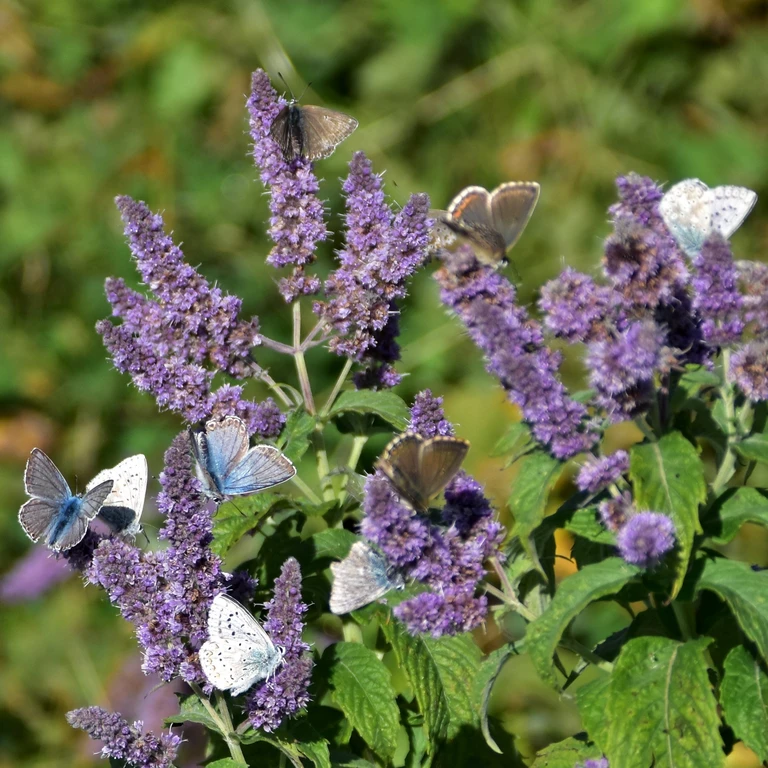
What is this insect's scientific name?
Lysandra coridon
